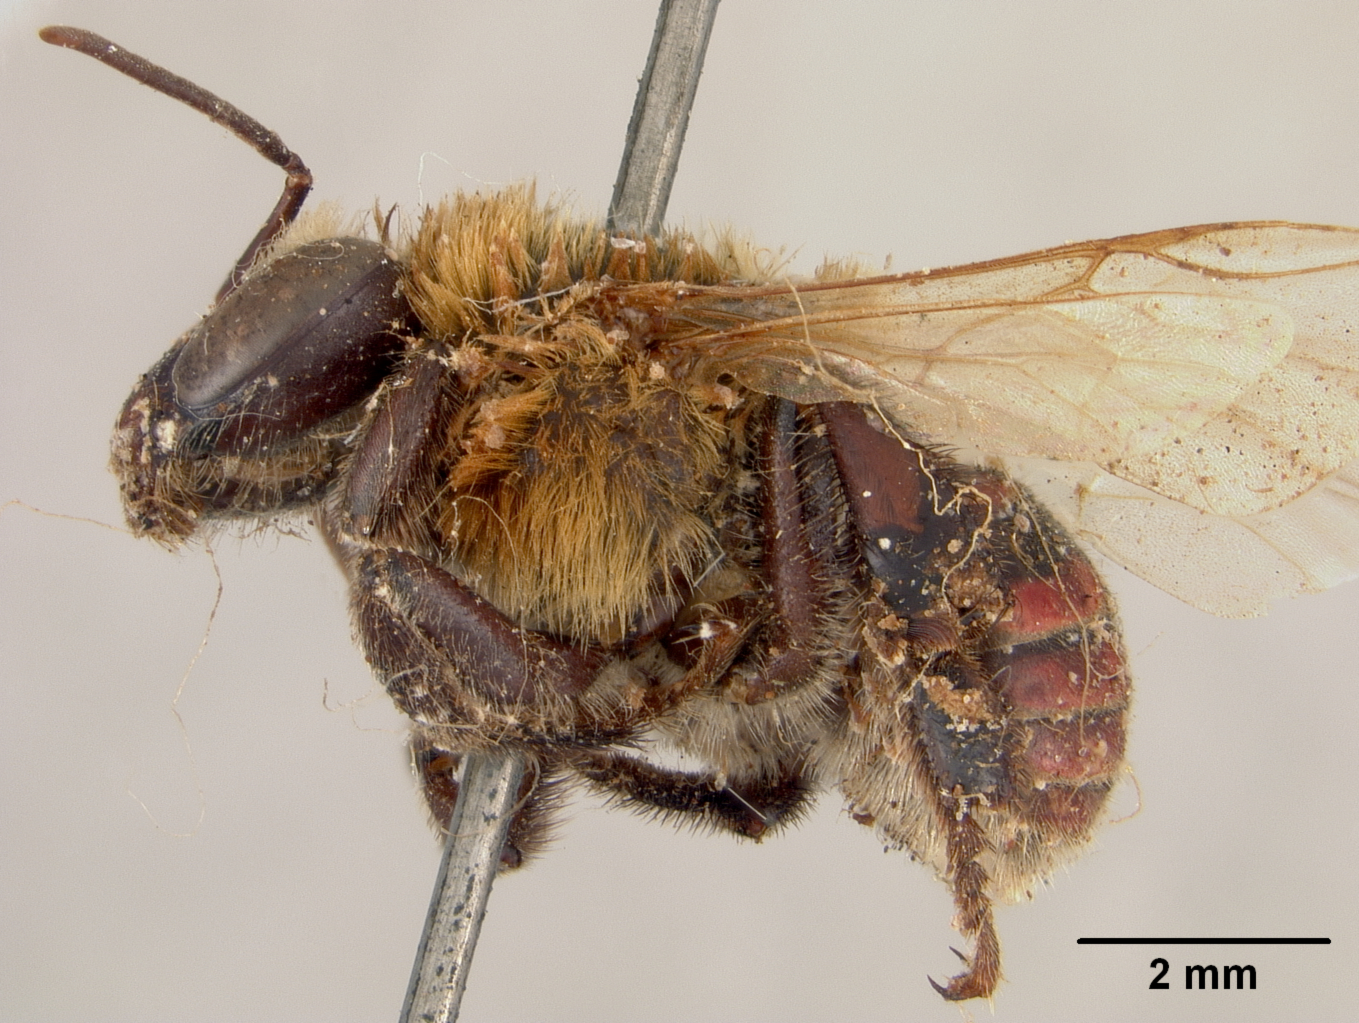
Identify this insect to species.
Melipona phenax
